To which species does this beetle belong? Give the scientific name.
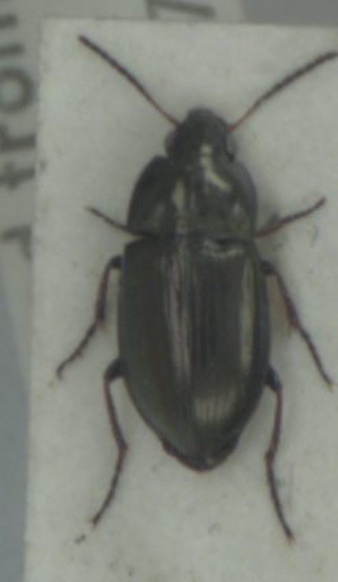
Amara plebeja
